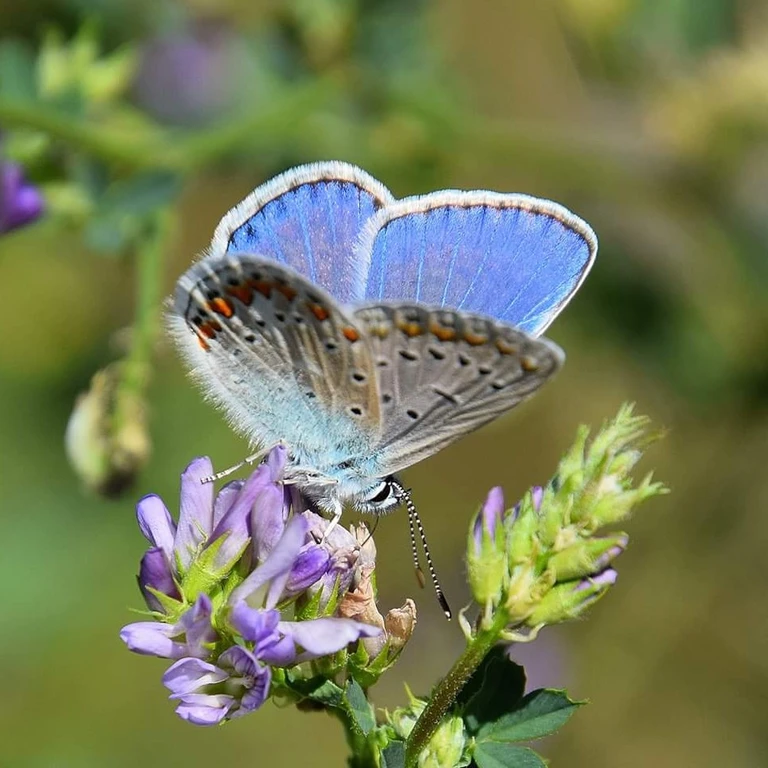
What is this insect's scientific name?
Polyommatus icarus
